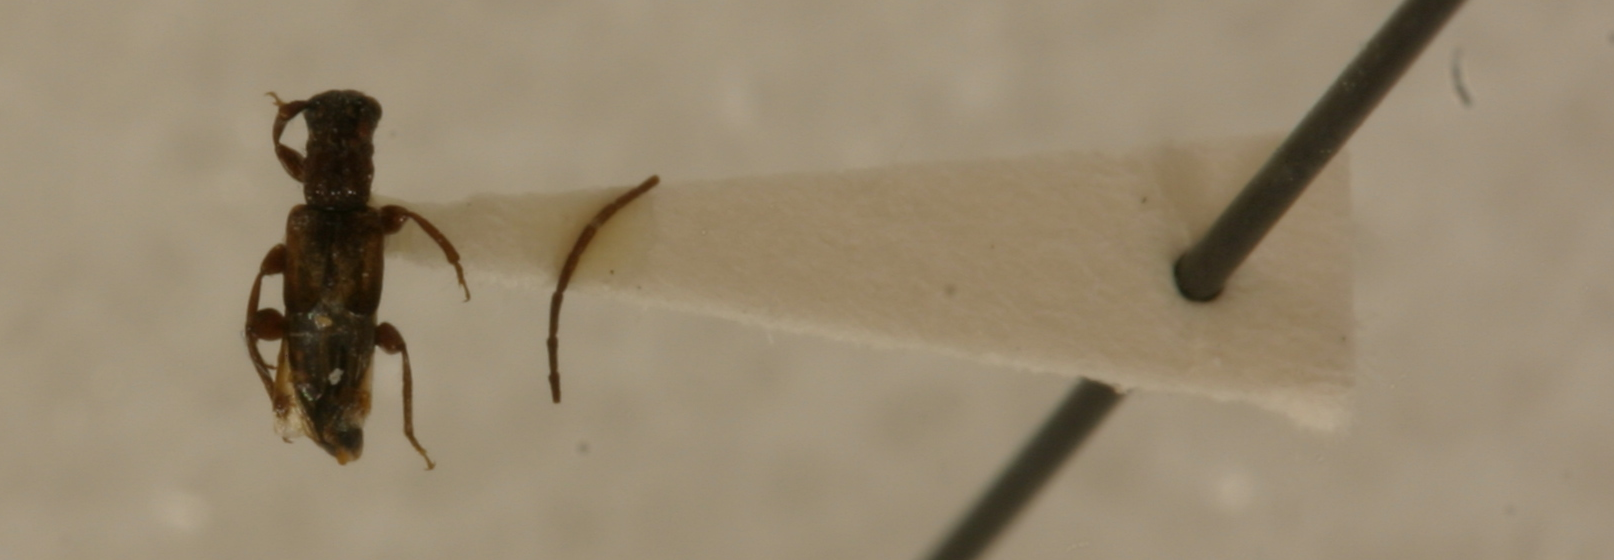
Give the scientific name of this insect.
Tessaropa hispaniolae
